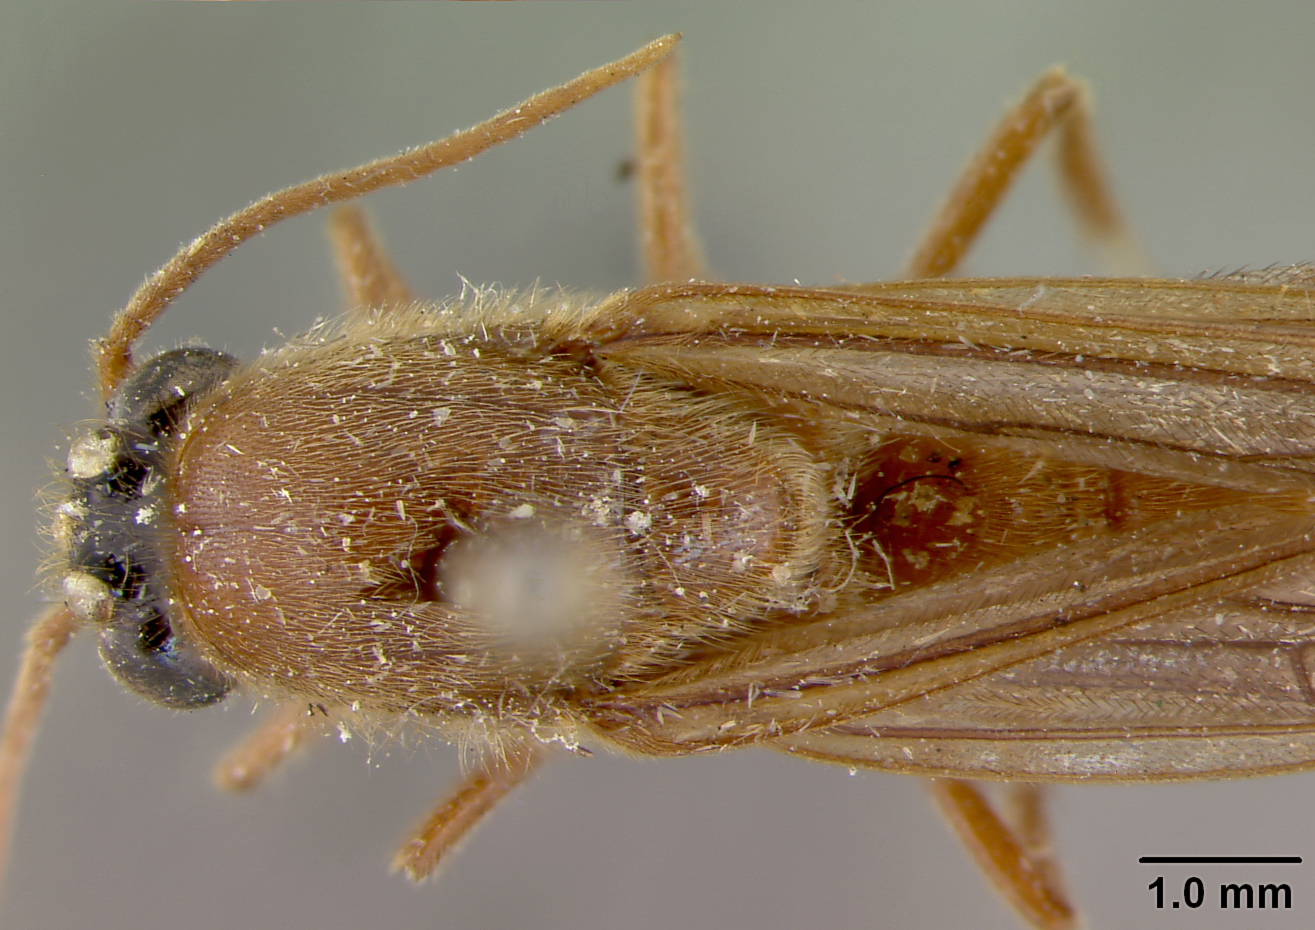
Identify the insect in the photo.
Eciton lemoulti
